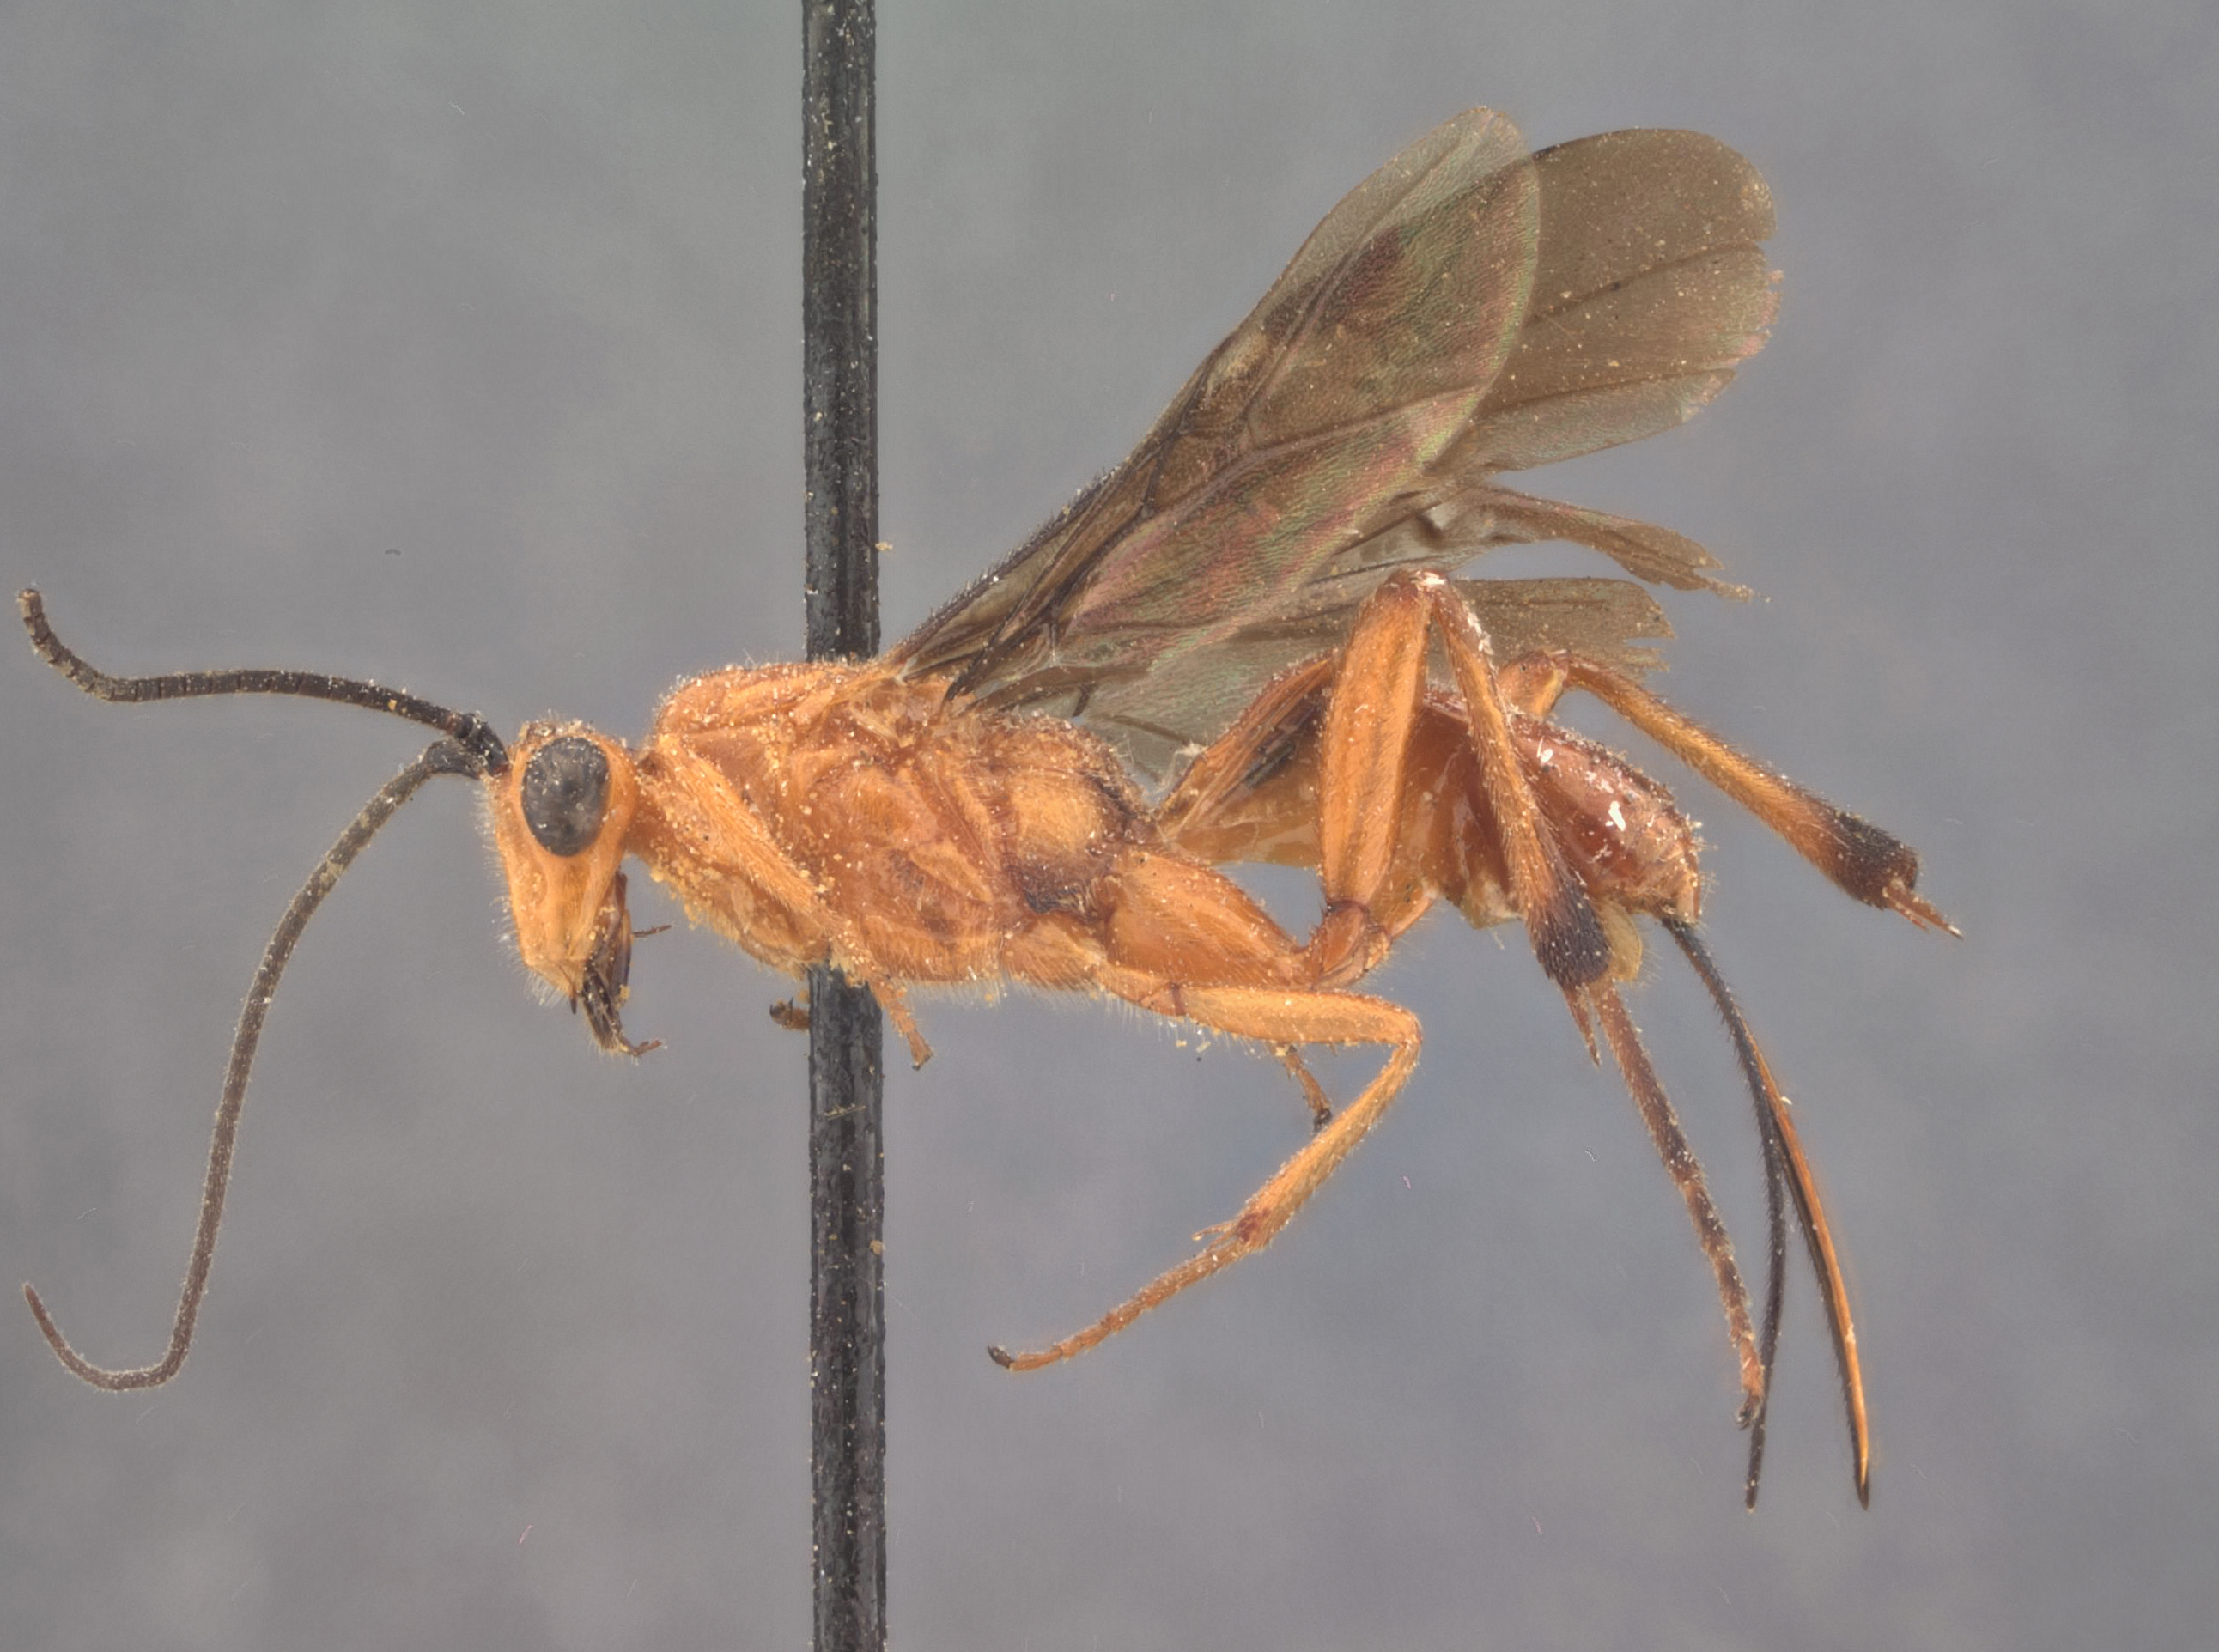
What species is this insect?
Bracon aionos
